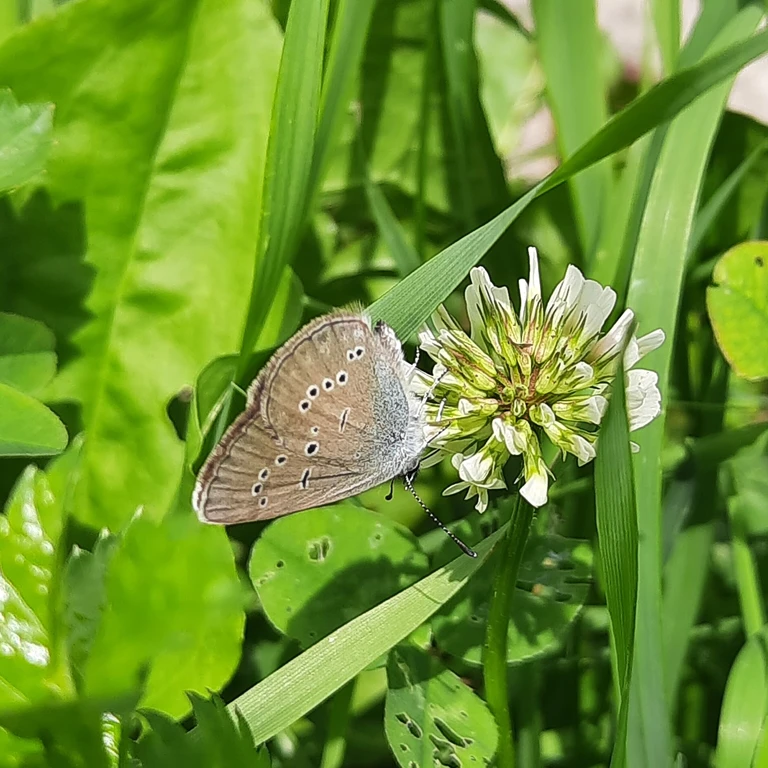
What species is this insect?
Cyaniris semiargus
